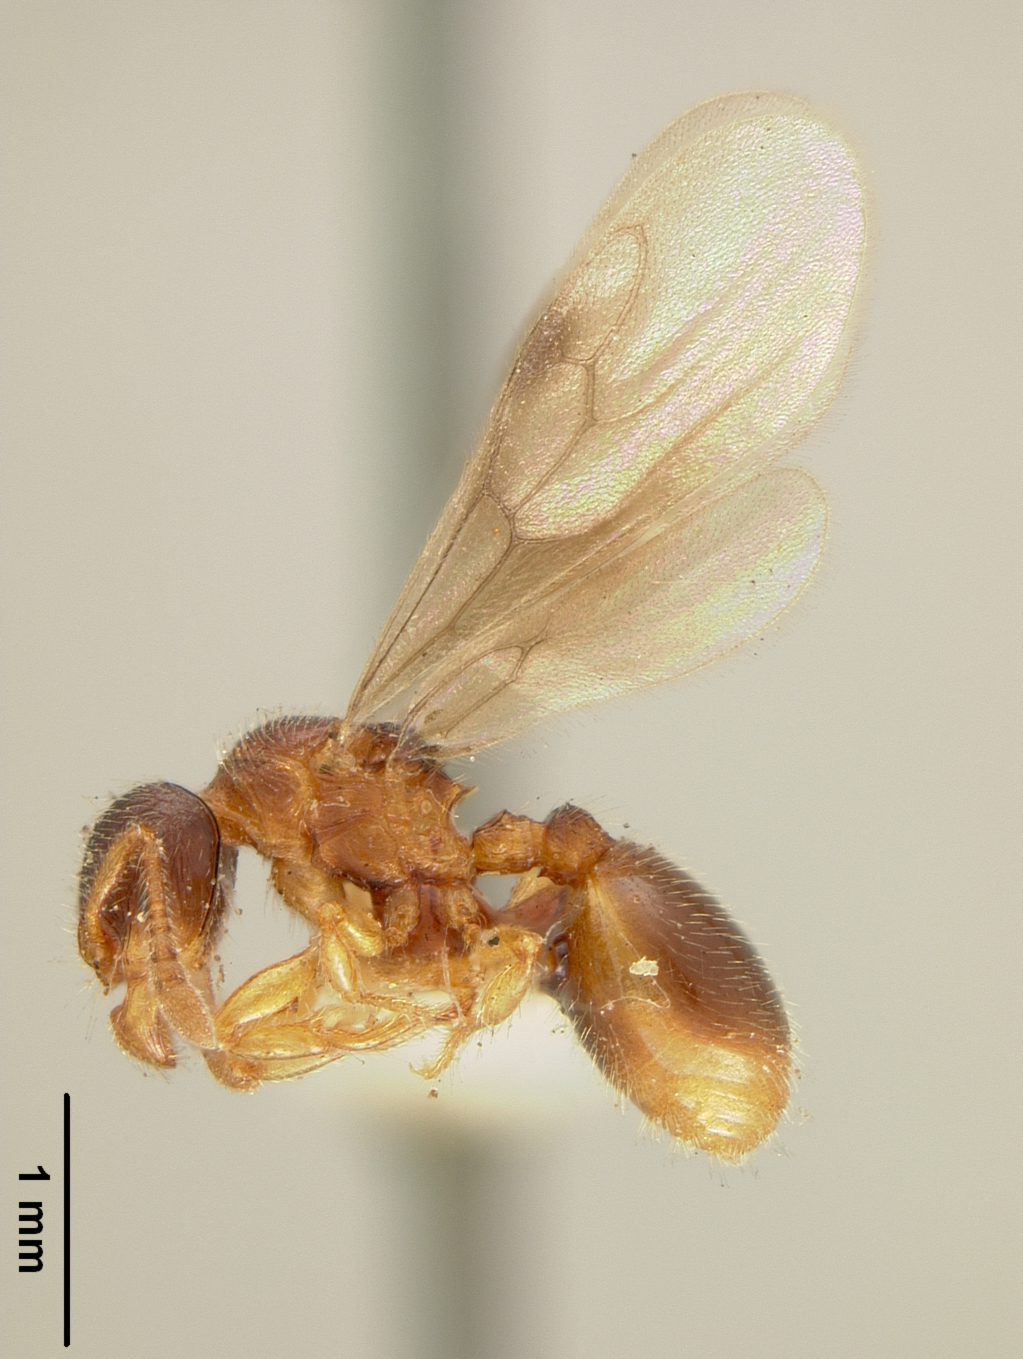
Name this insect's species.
Myrmecina latreillei
